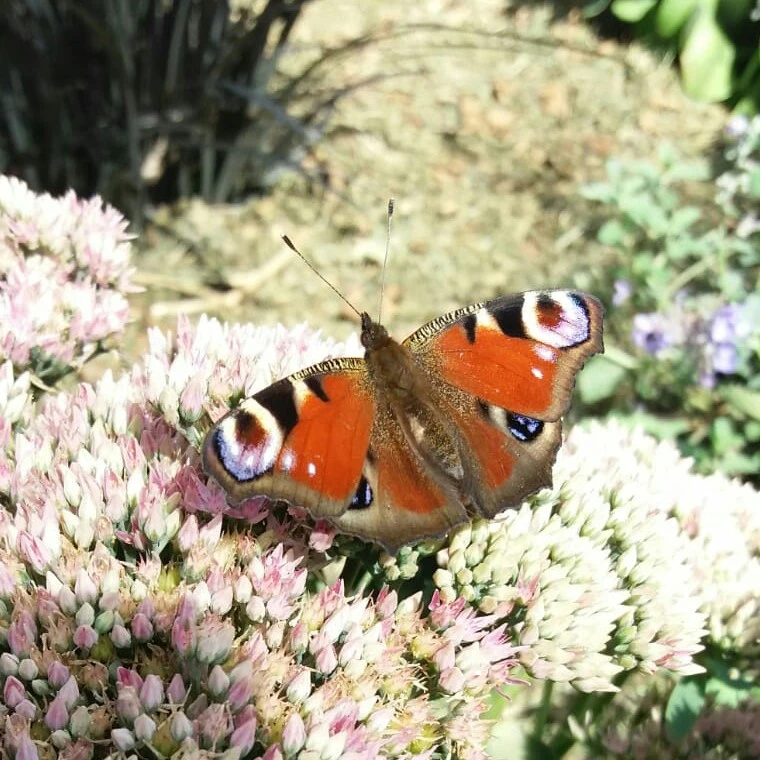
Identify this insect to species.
Aglais io
